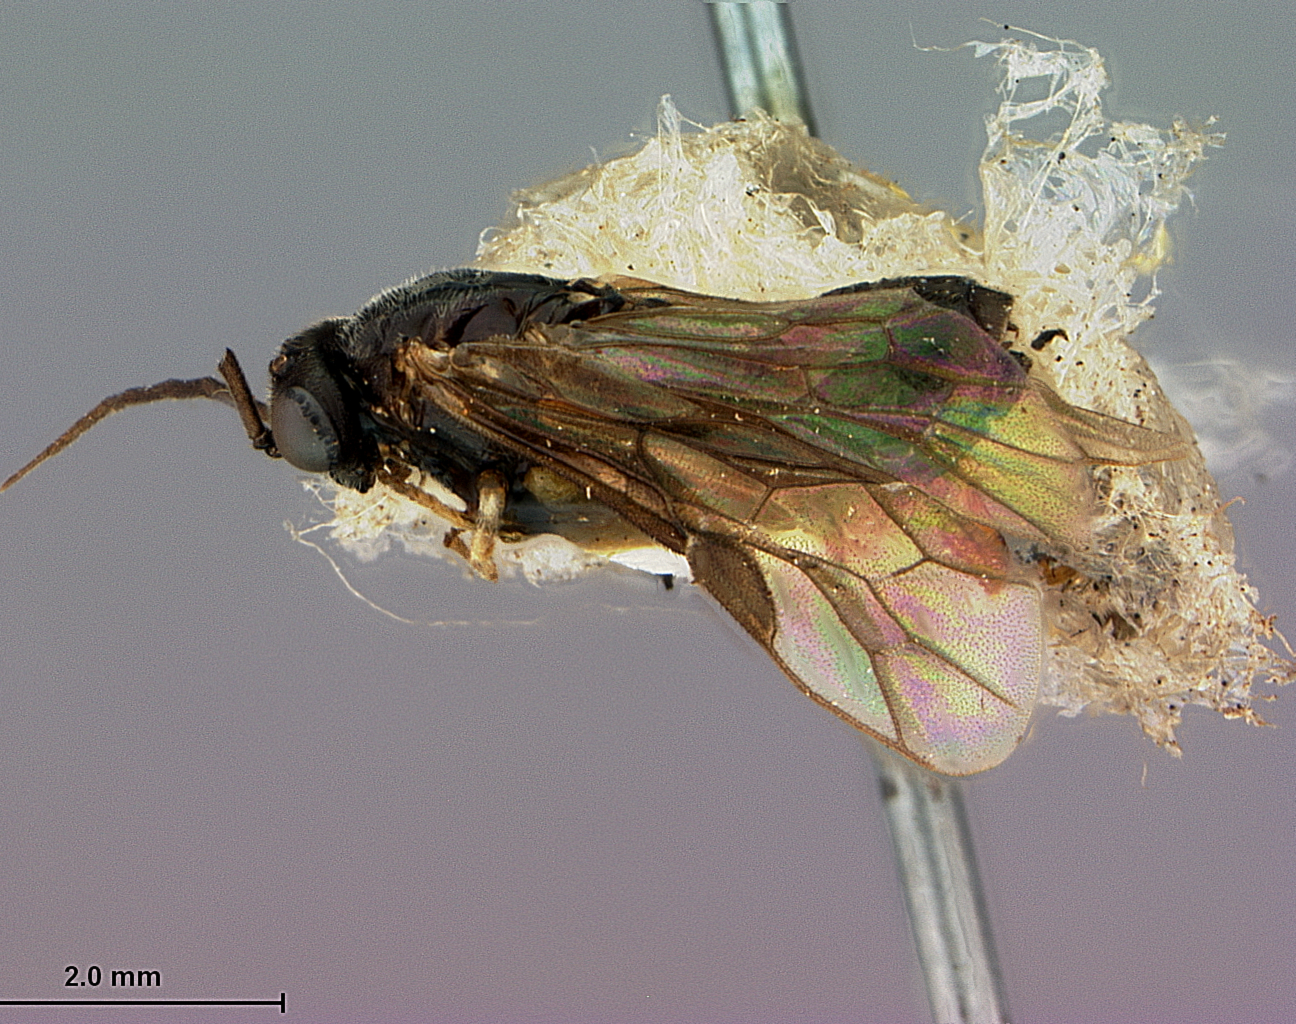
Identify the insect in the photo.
Priophorus salicivorus
